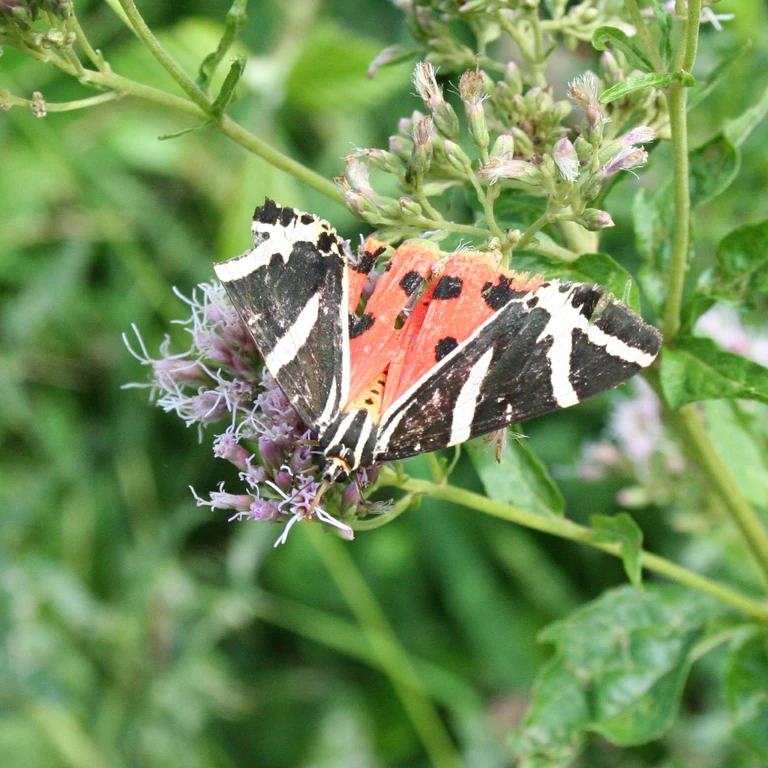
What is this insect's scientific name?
Euplagia quadripunctaria
